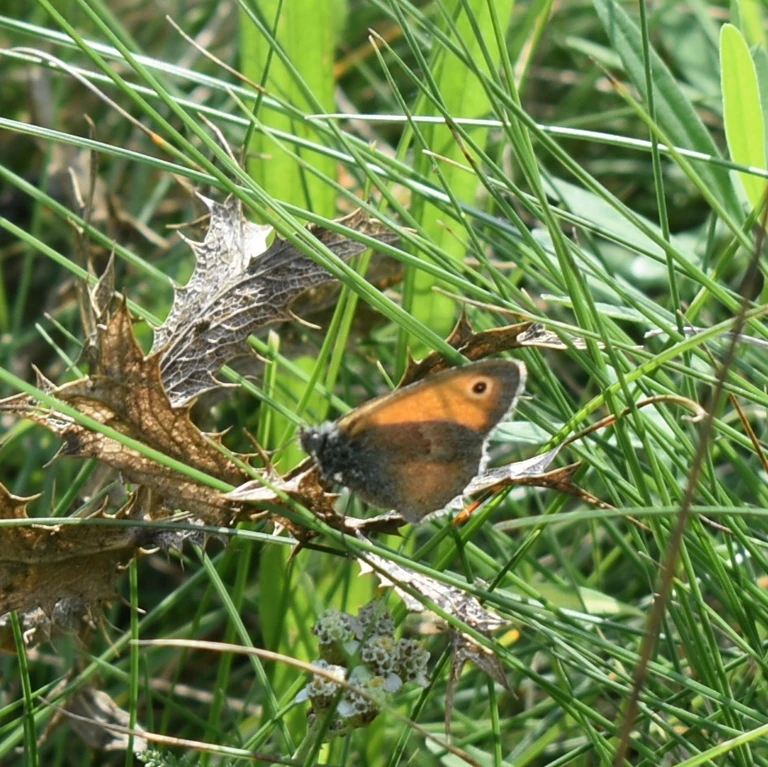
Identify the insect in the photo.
Coenonympha pamphilus
